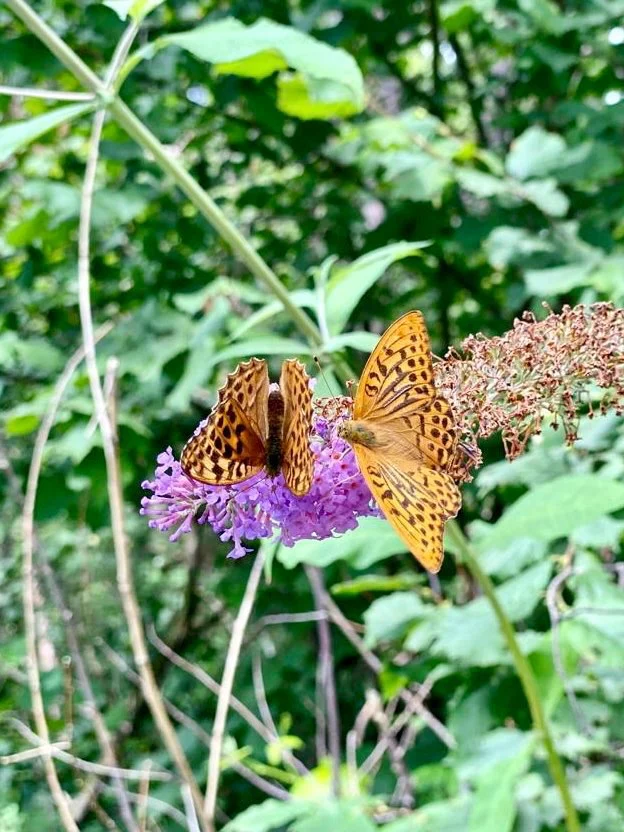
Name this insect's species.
Argynnis paphia
